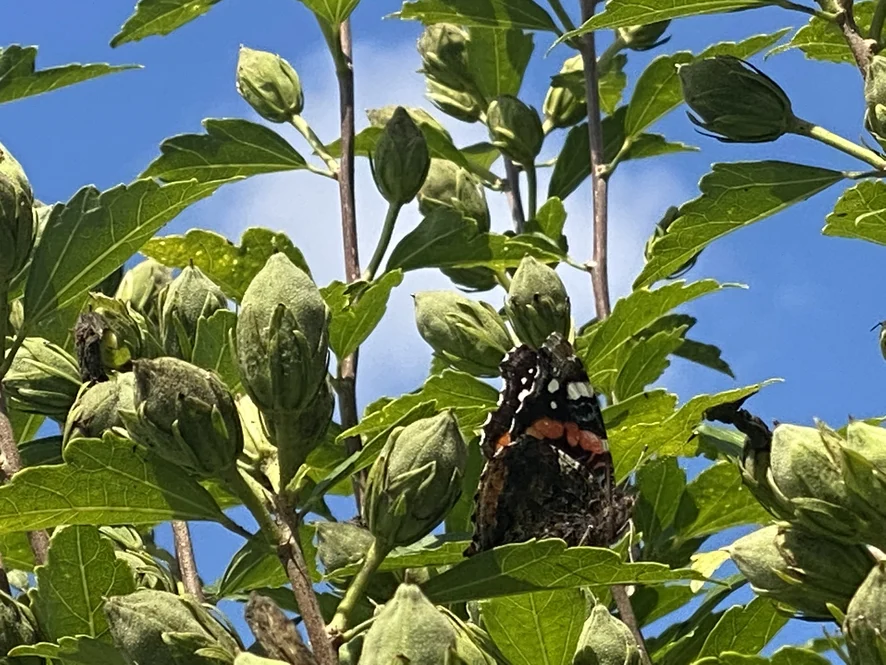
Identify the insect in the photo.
Vanessa atalanta
